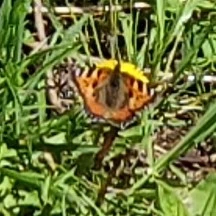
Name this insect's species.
Aglais urticae
